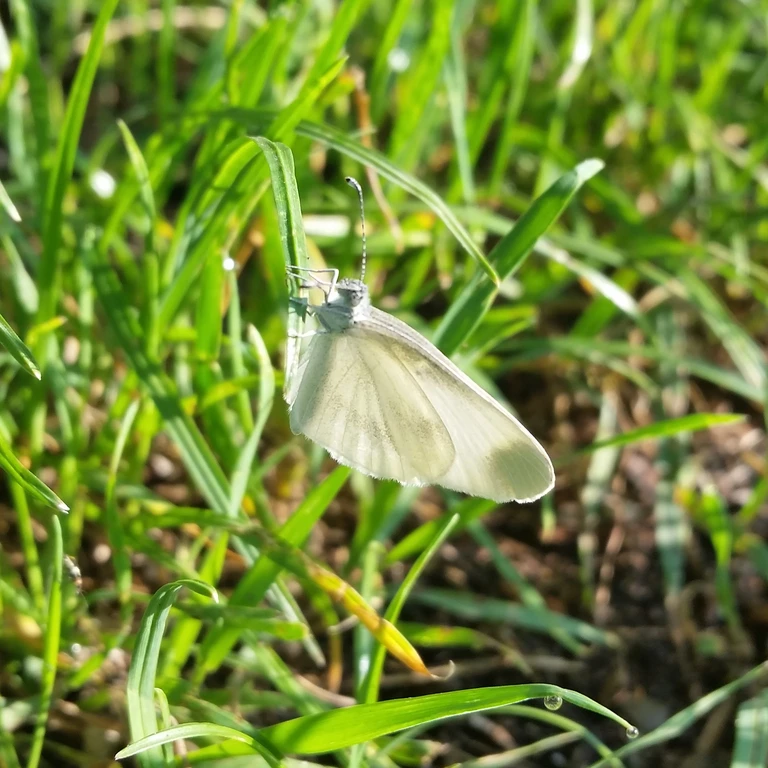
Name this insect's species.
Leptidea sinapis/juvernica
